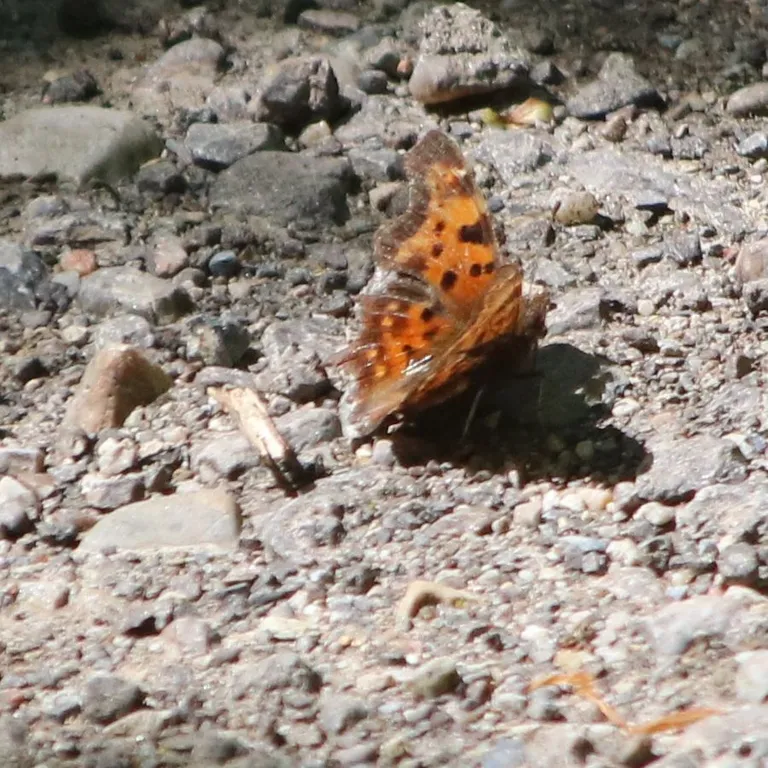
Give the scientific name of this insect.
Polygonia c-album
